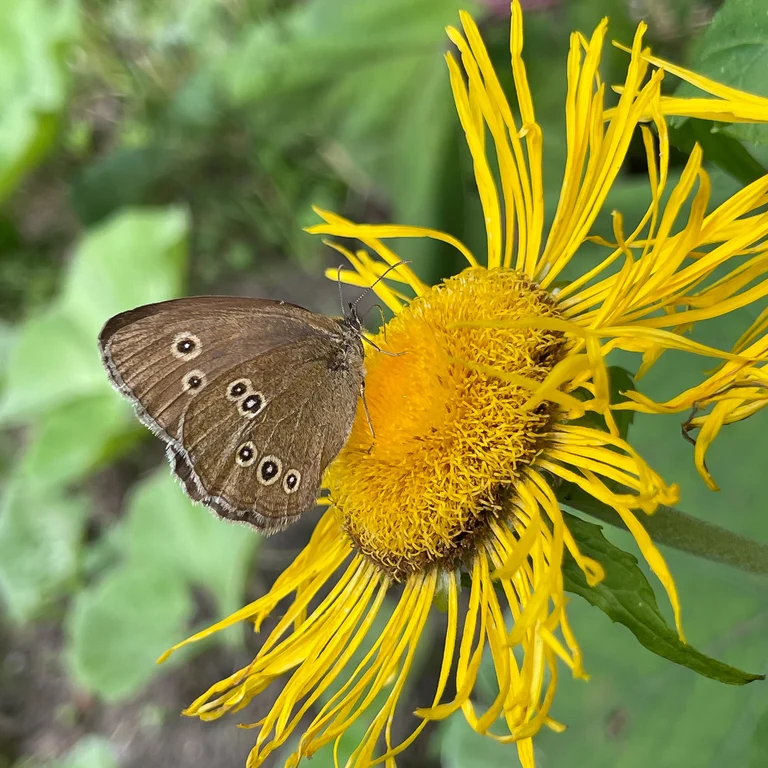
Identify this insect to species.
Aphantopus hyperantus
